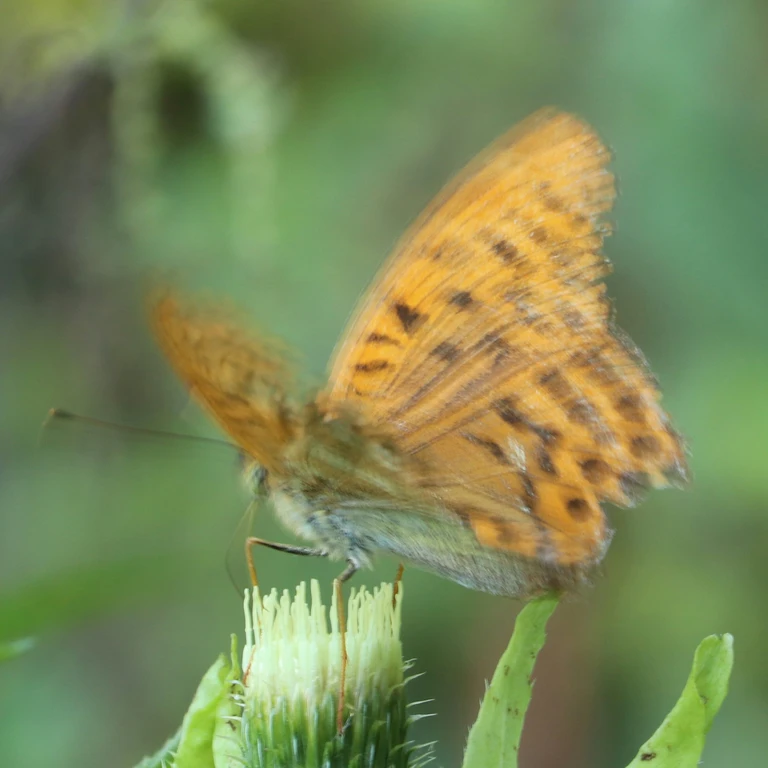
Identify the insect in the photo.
Argynnis paphia
